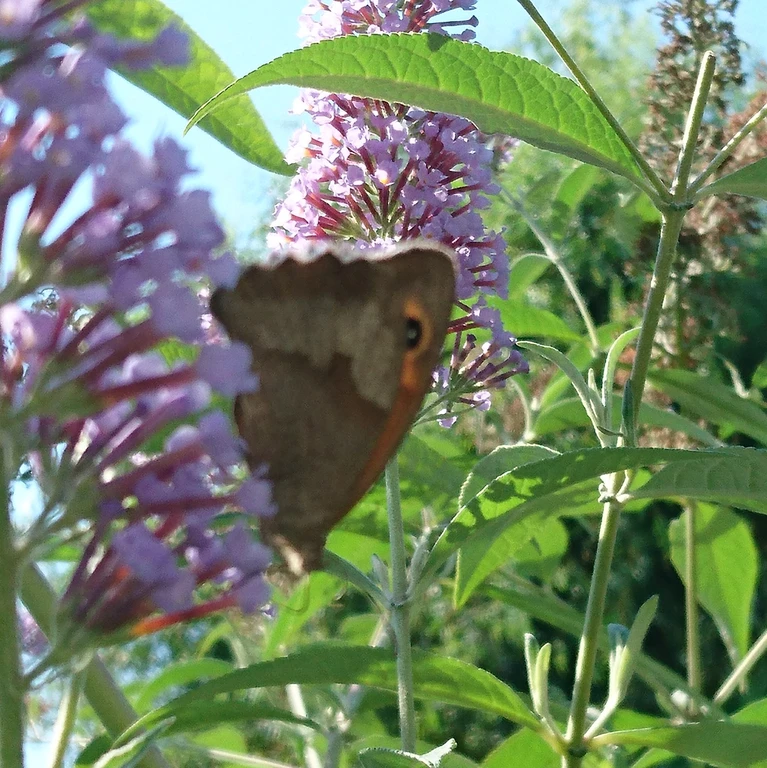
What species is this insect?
Maniola jurtina
